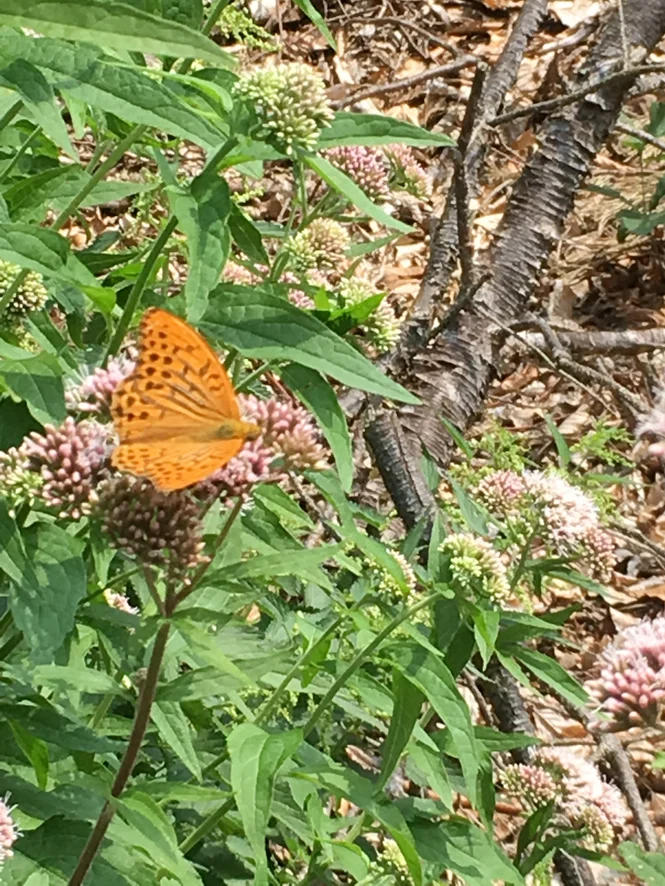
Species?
Argynnis paphia
